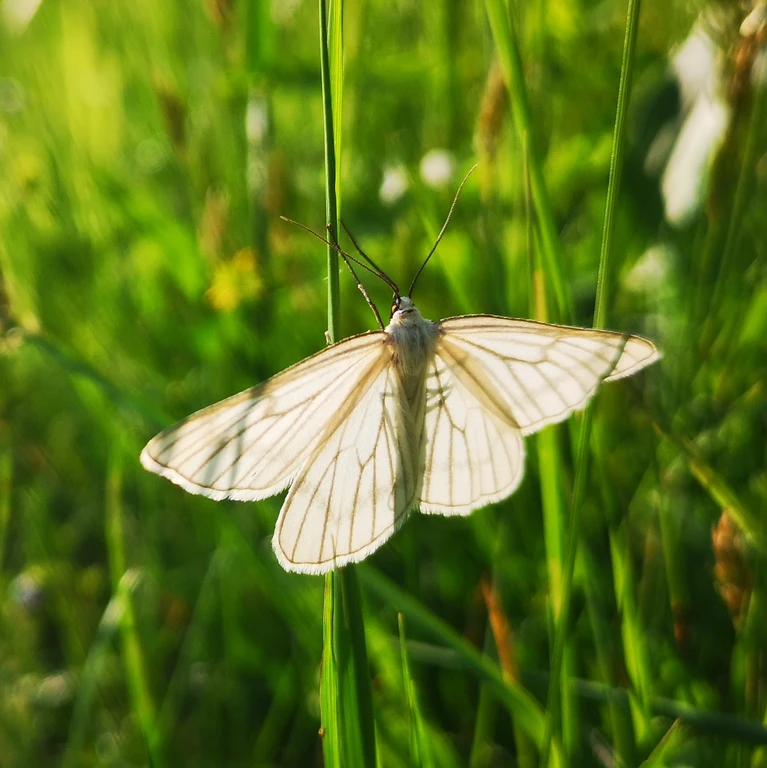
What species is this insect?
Siona lineata
